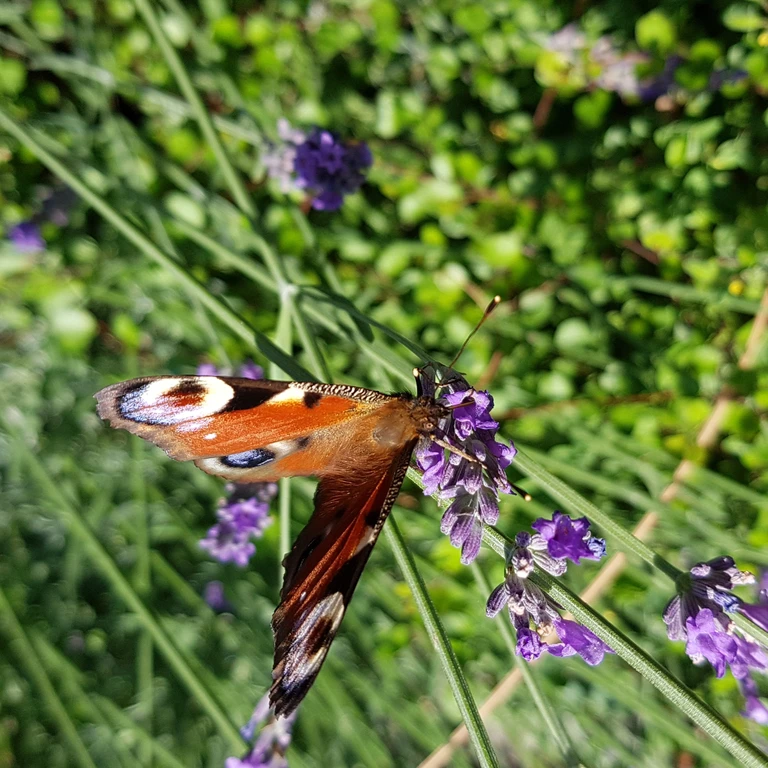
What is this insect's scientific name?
Aglais io
